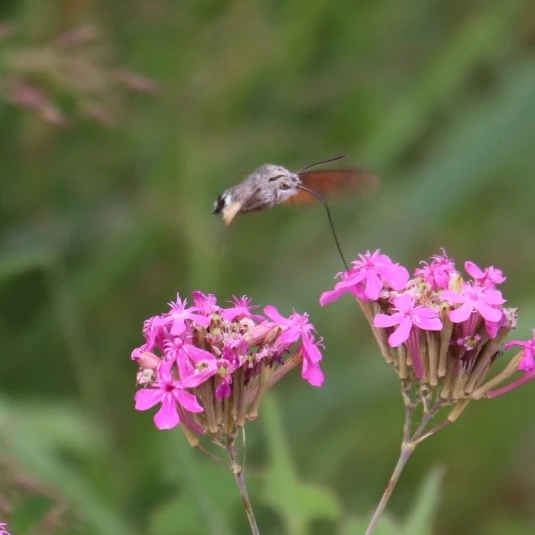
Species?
Macroglossum stellatarum
